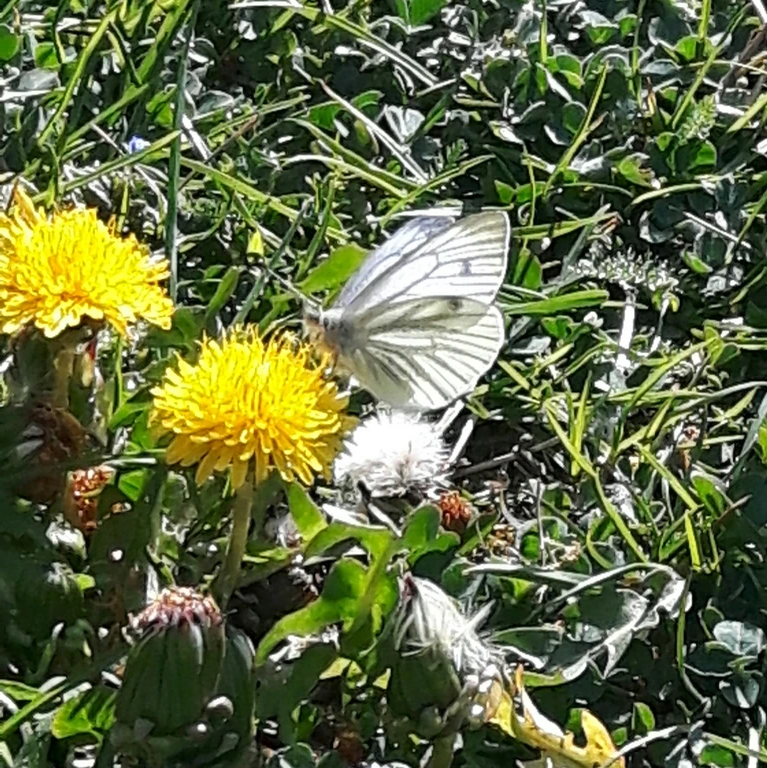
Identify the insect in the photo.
Pieris napi
